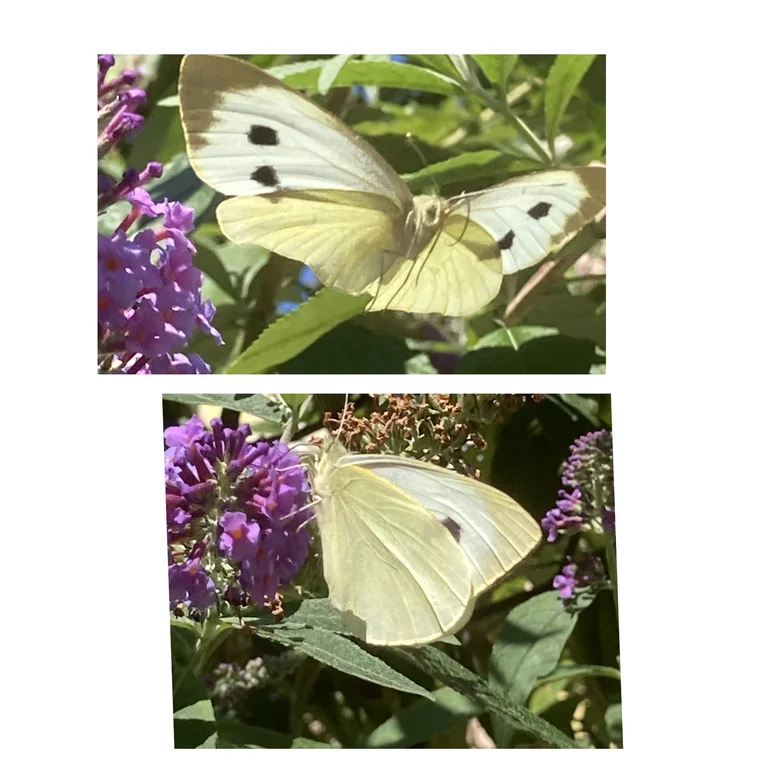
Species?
Pieris brassicae
